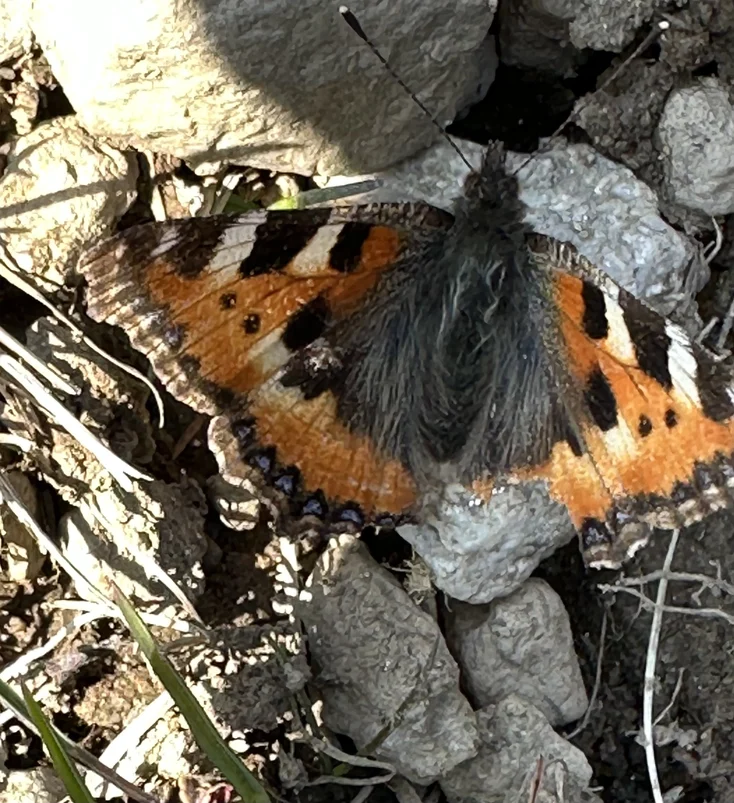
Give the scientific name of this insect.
Aglais urticae
